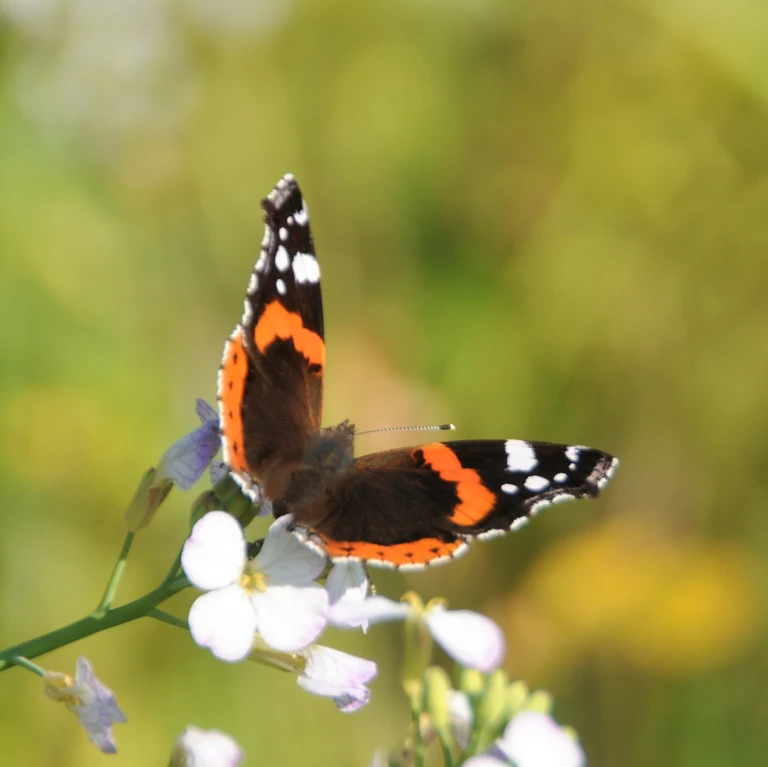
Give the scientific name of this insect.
Vanessa atalanta
